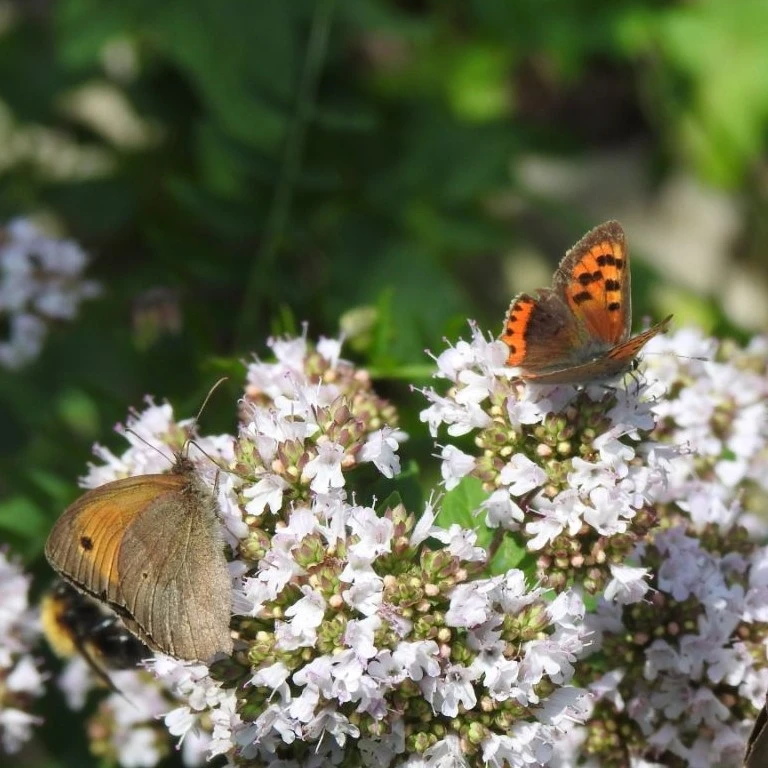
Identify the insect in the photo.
Maniola jurtina
